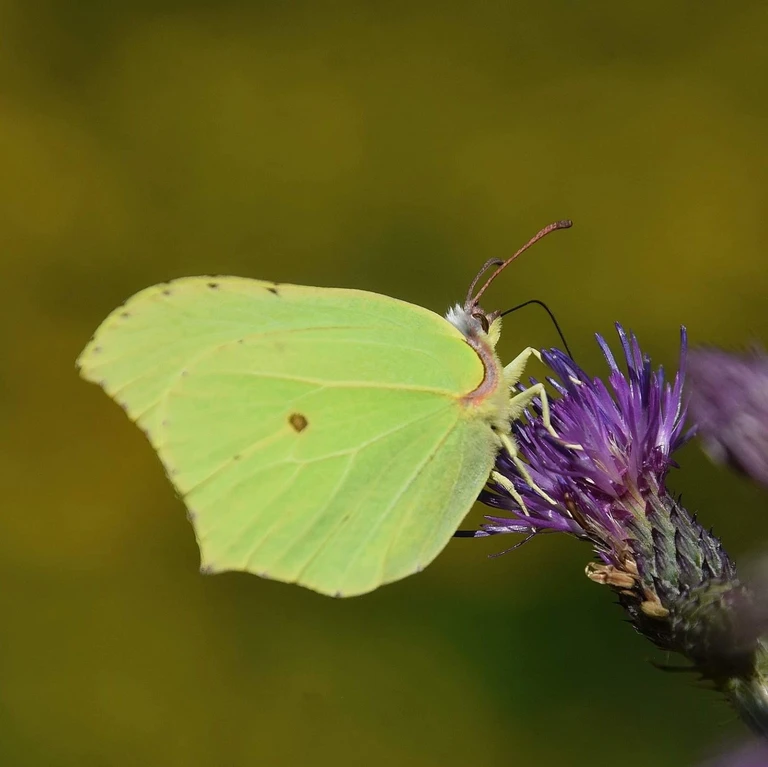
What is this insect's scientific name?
Gonepteryx rhamni
